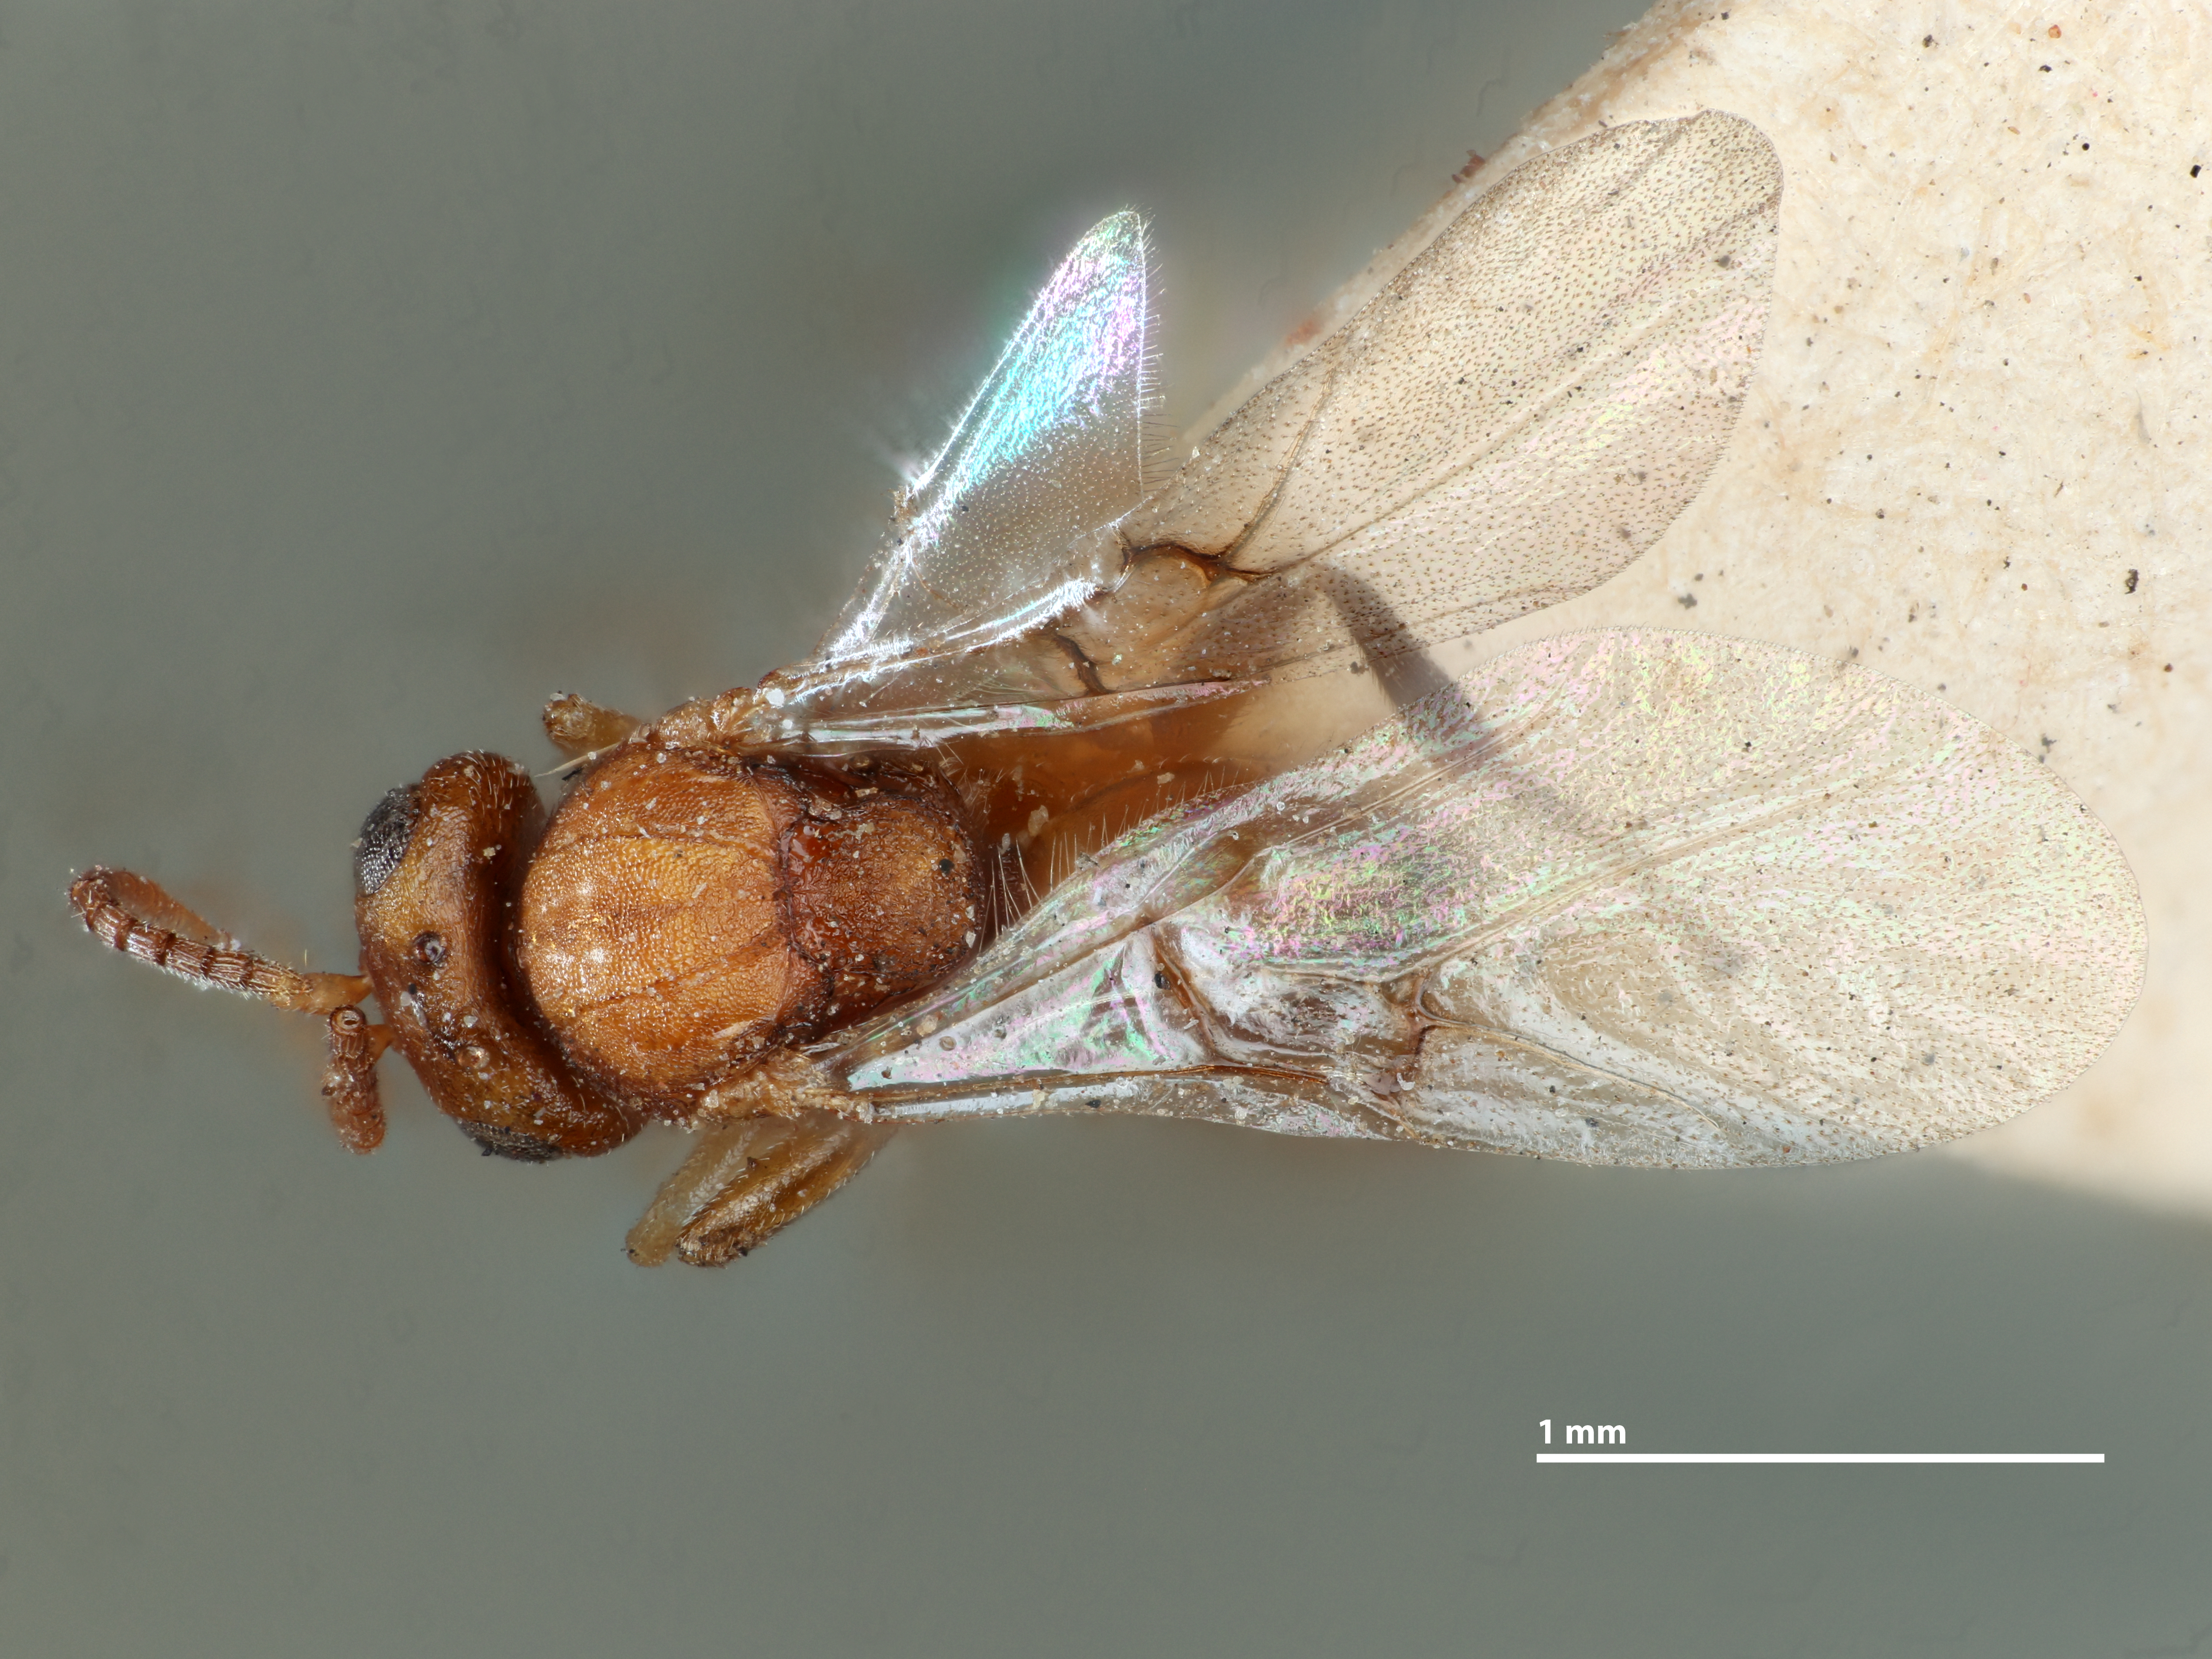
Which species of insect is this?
Andricus congregatus
